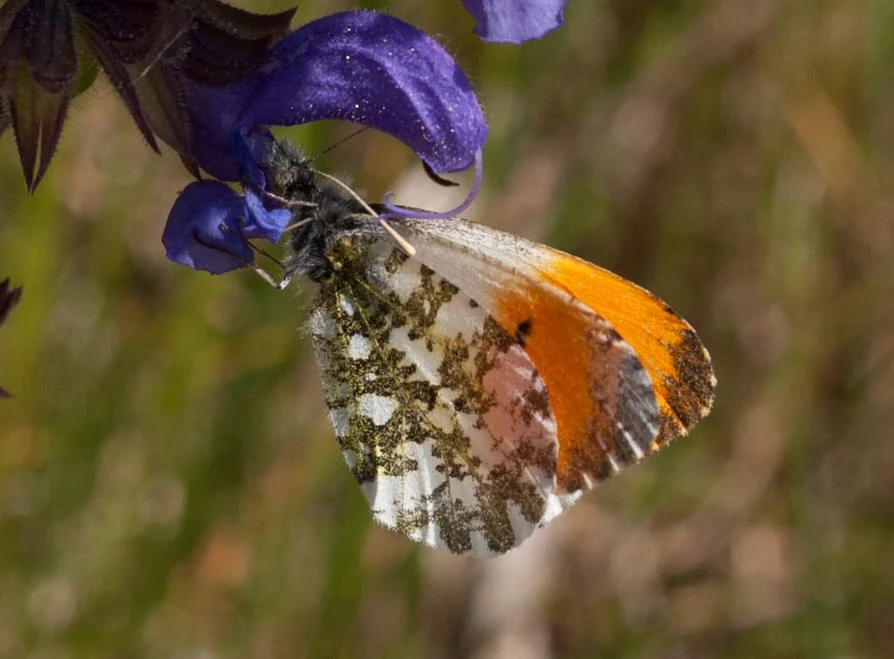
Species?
Anthocharis cardamines
